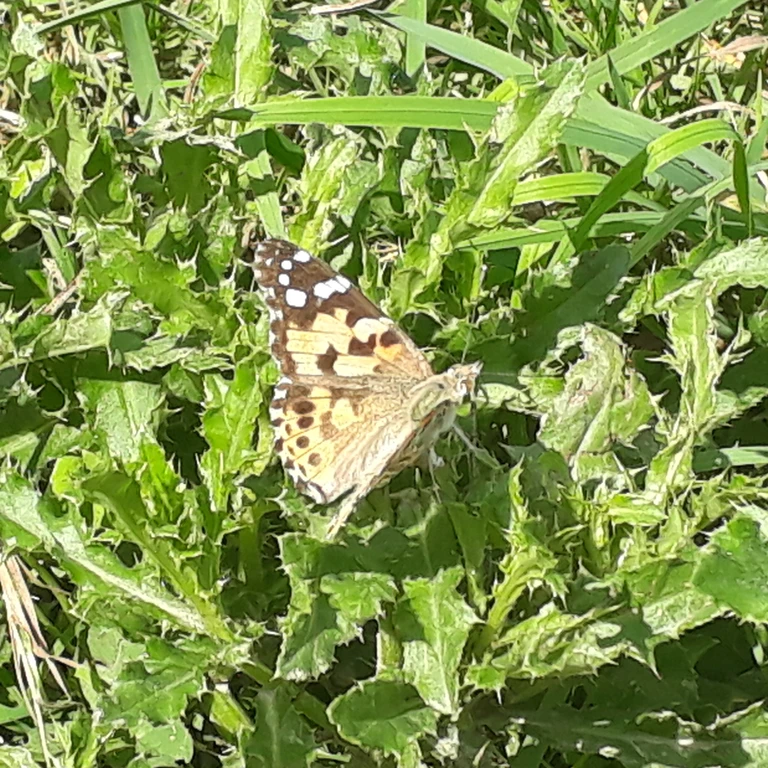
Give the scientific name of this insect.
Vanessa cardui
